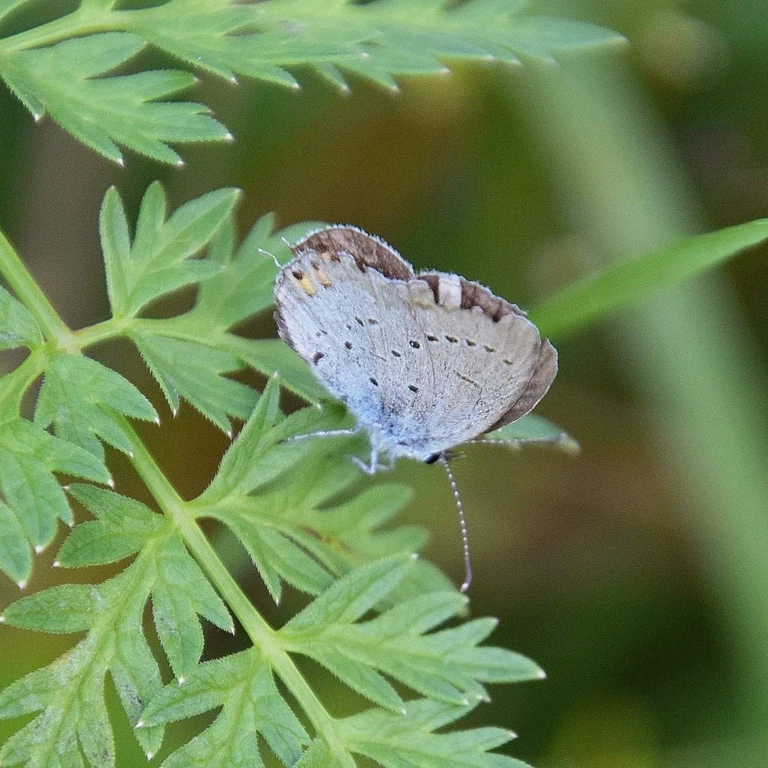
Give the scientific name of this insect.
Cupido argiades (also Elkalyce argiades)
